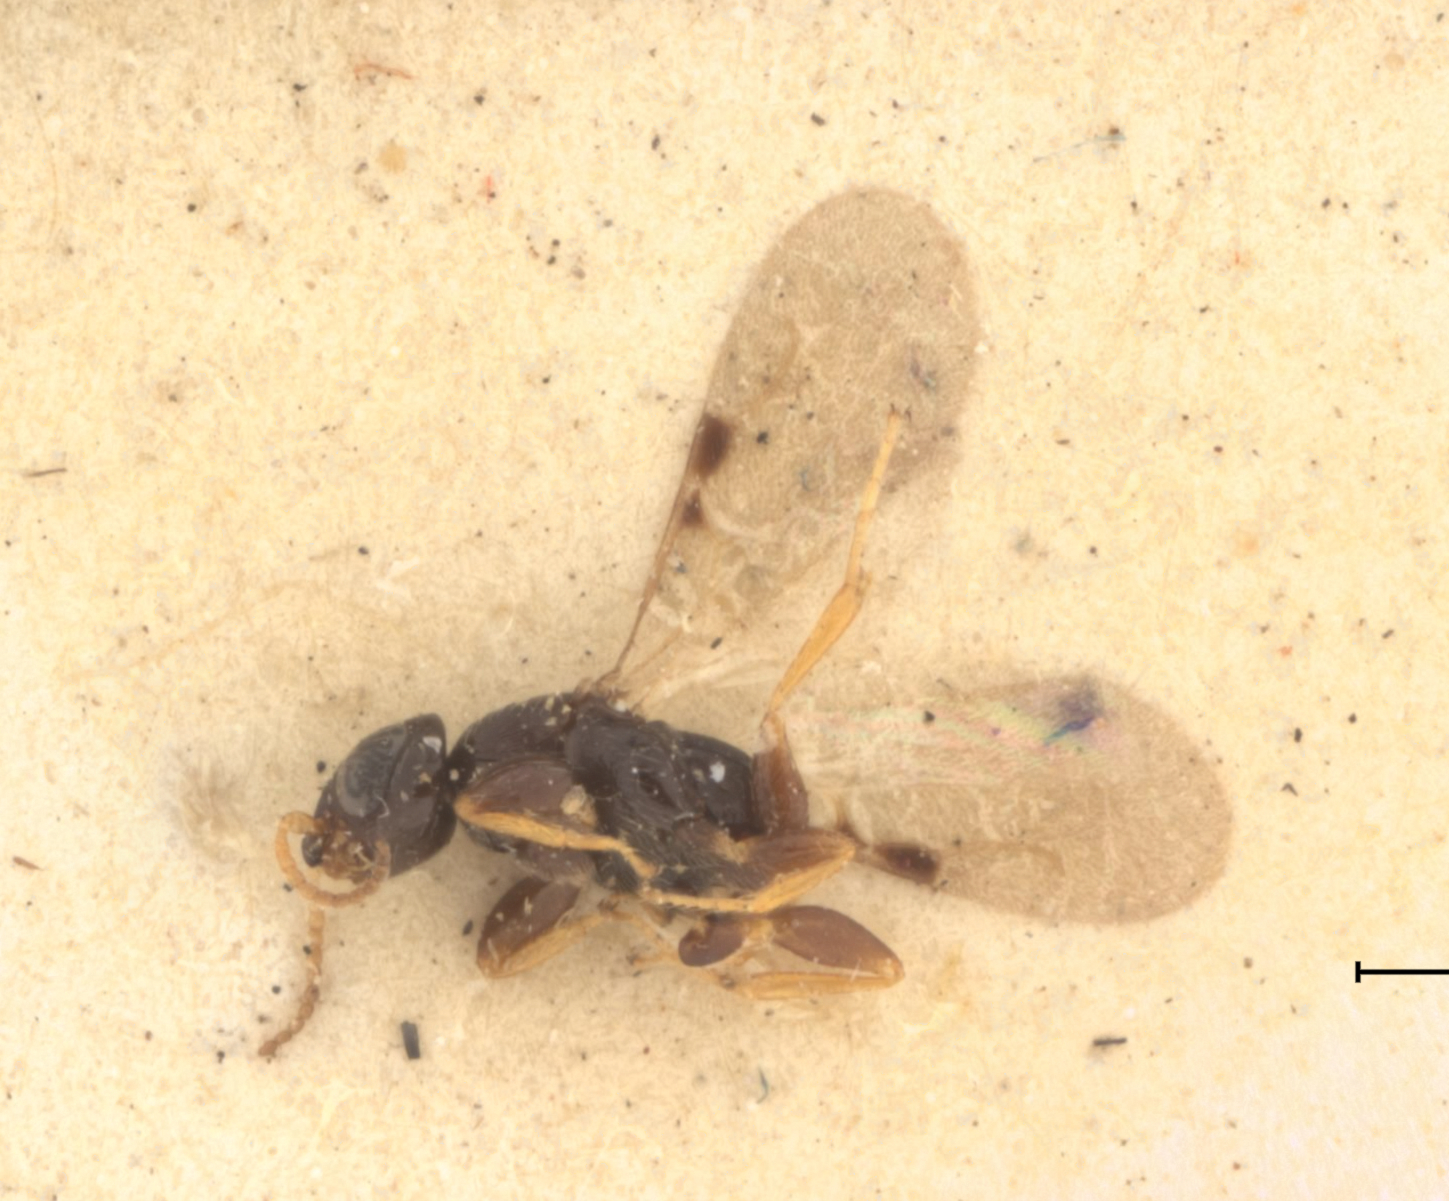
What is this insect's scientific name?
Goniozus japonicus
